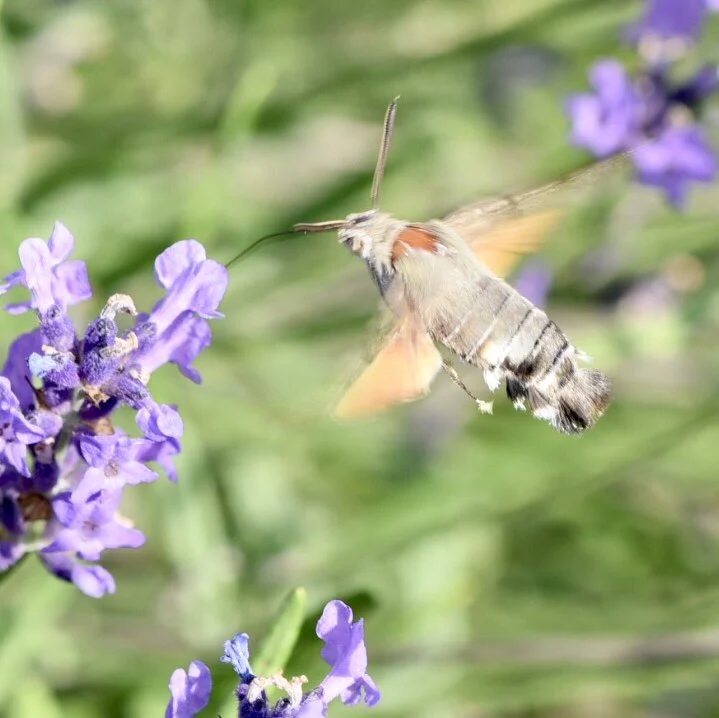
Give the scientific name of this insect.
Macroglossum stellatarum
